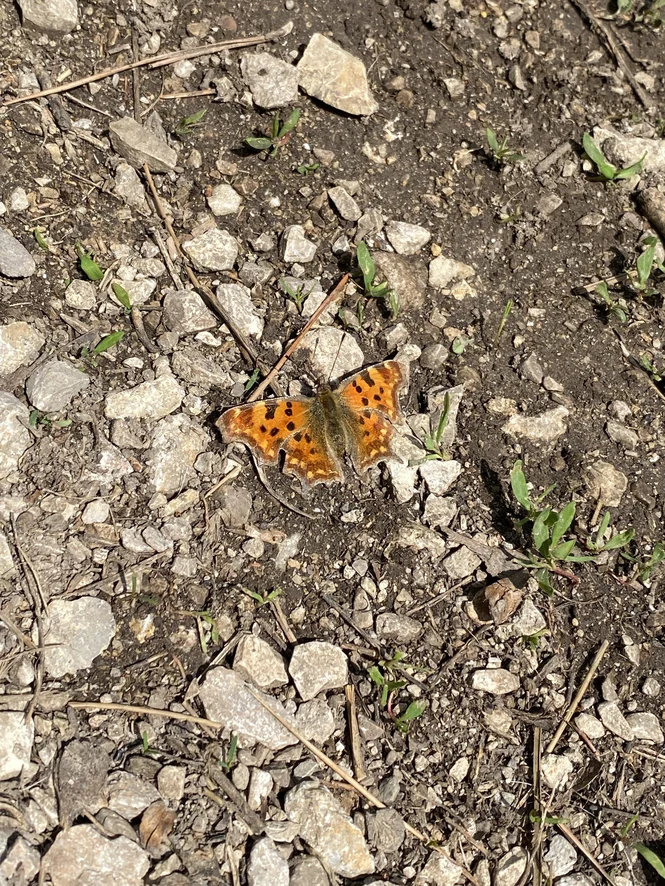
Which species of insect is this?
Polygonia c-album
